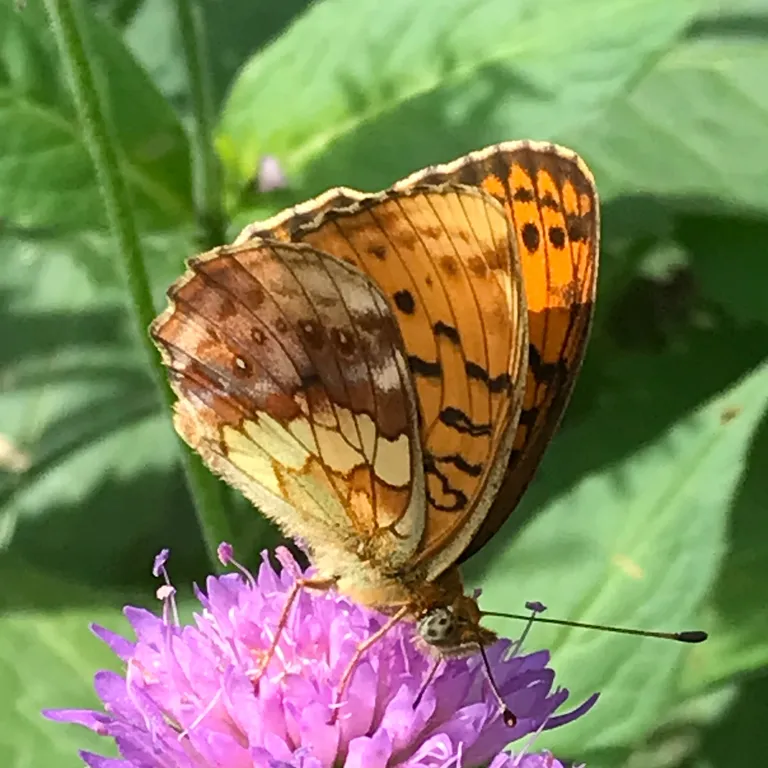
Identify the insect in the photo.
Brenthis daphne
